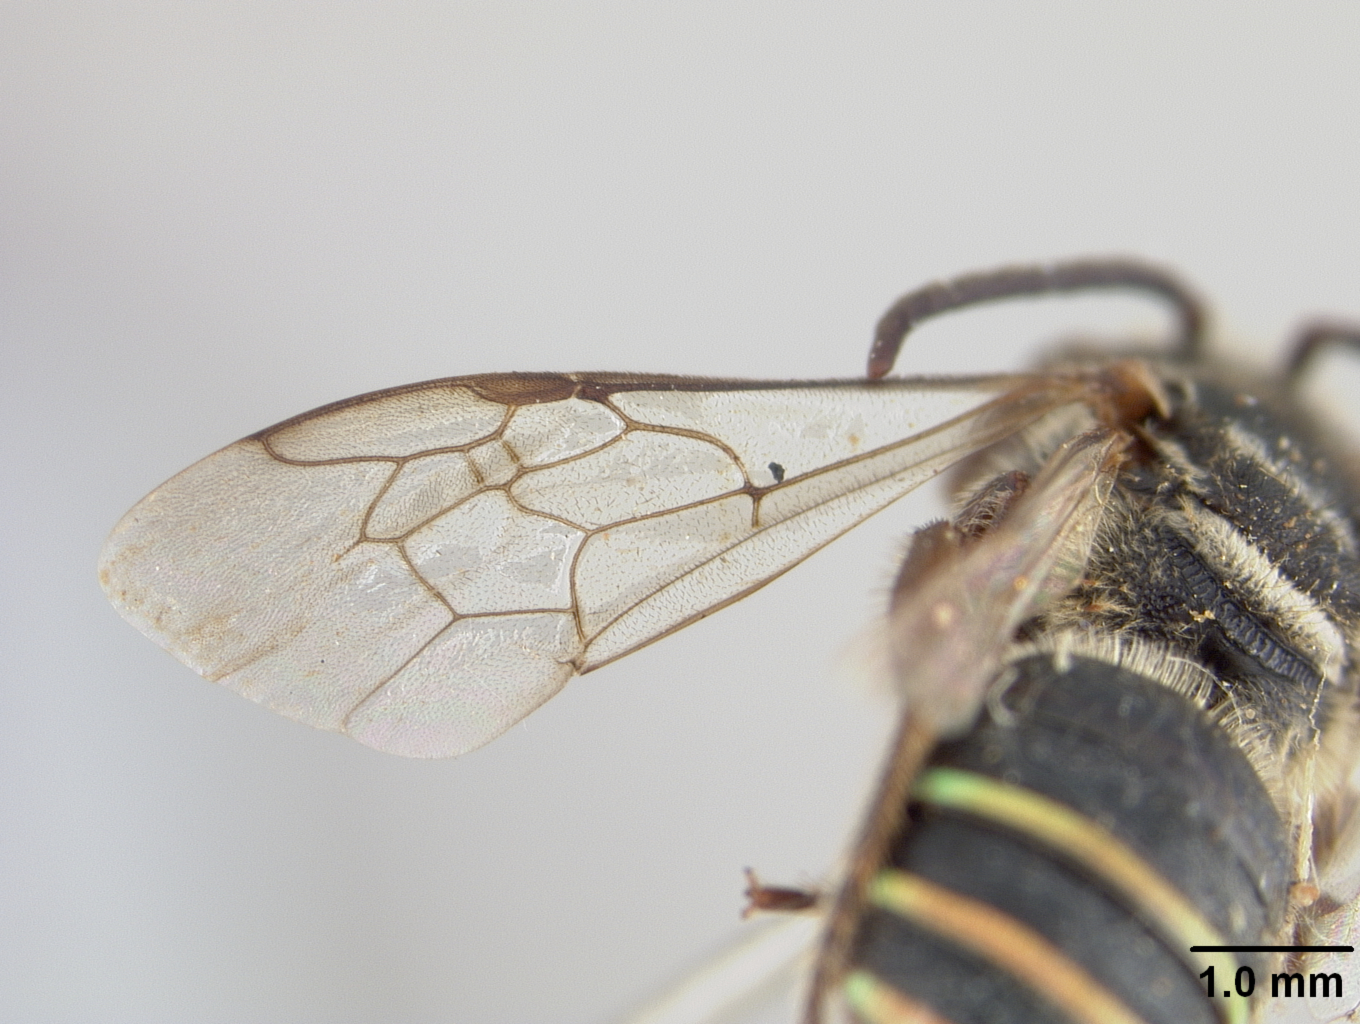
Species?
Nomia iridescens
